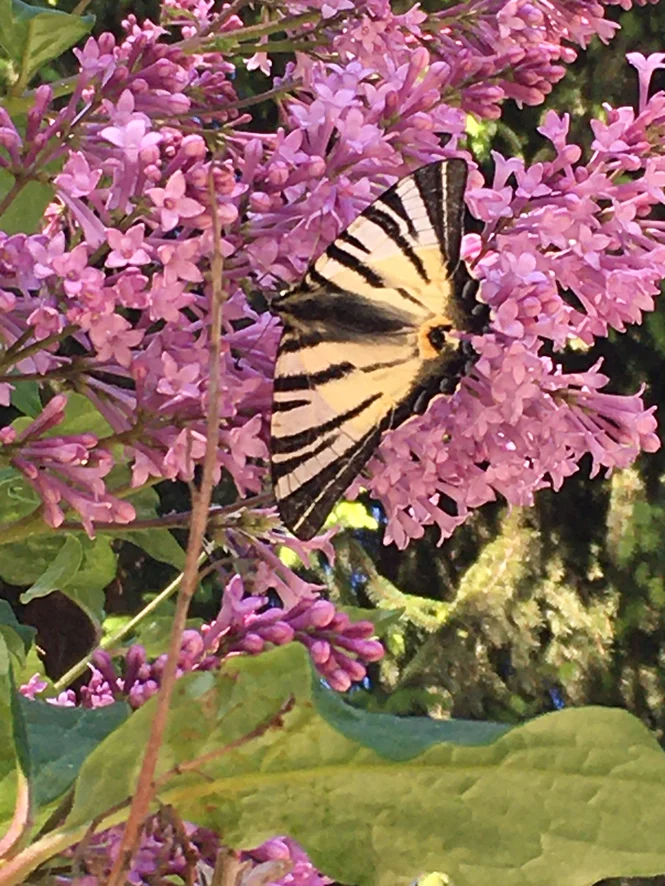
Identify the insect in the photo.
Iphiclides podalirius
